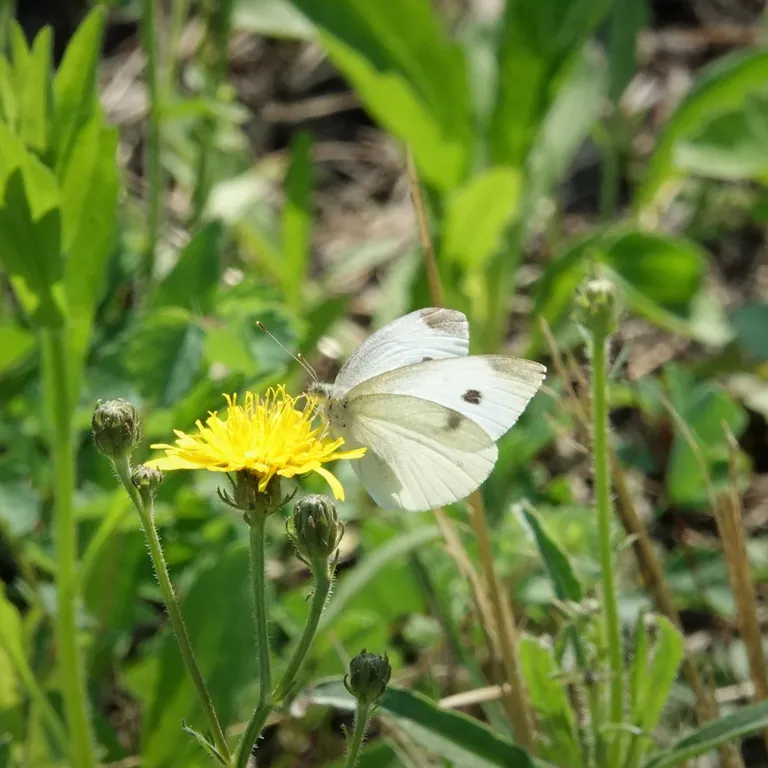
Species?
Pieris rapae
